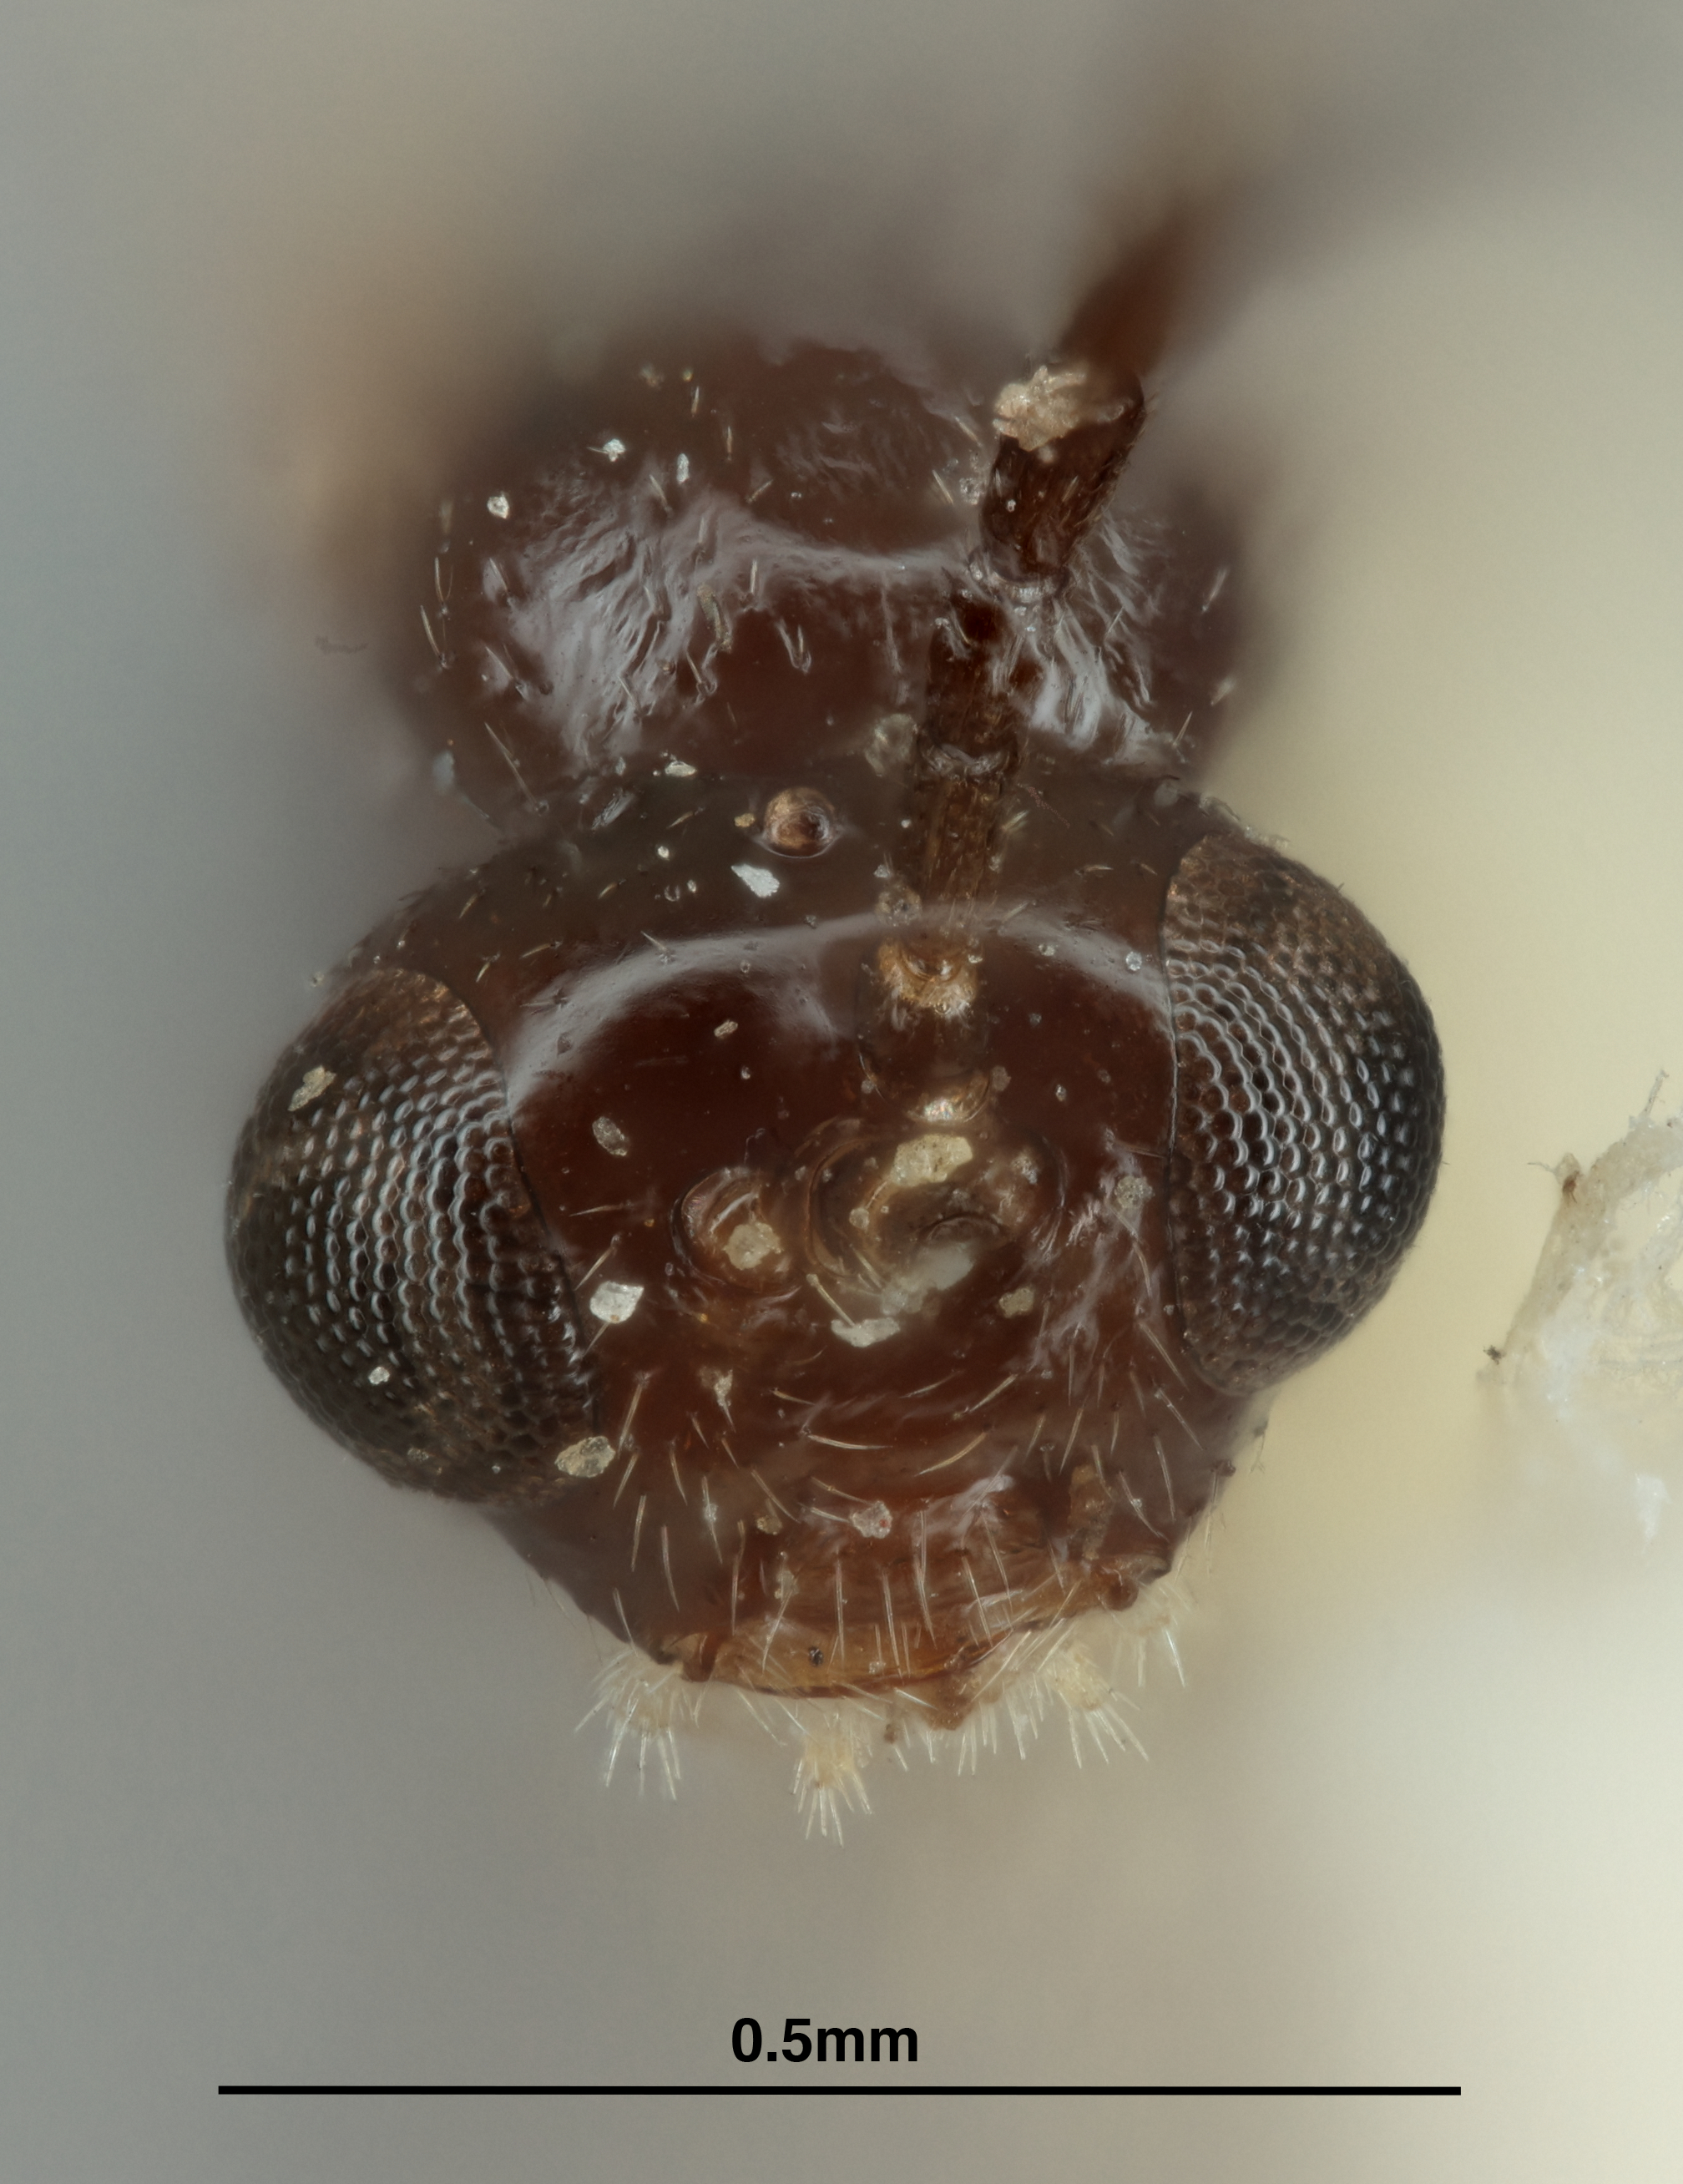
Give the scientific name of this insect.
Aphidius knowltoni
